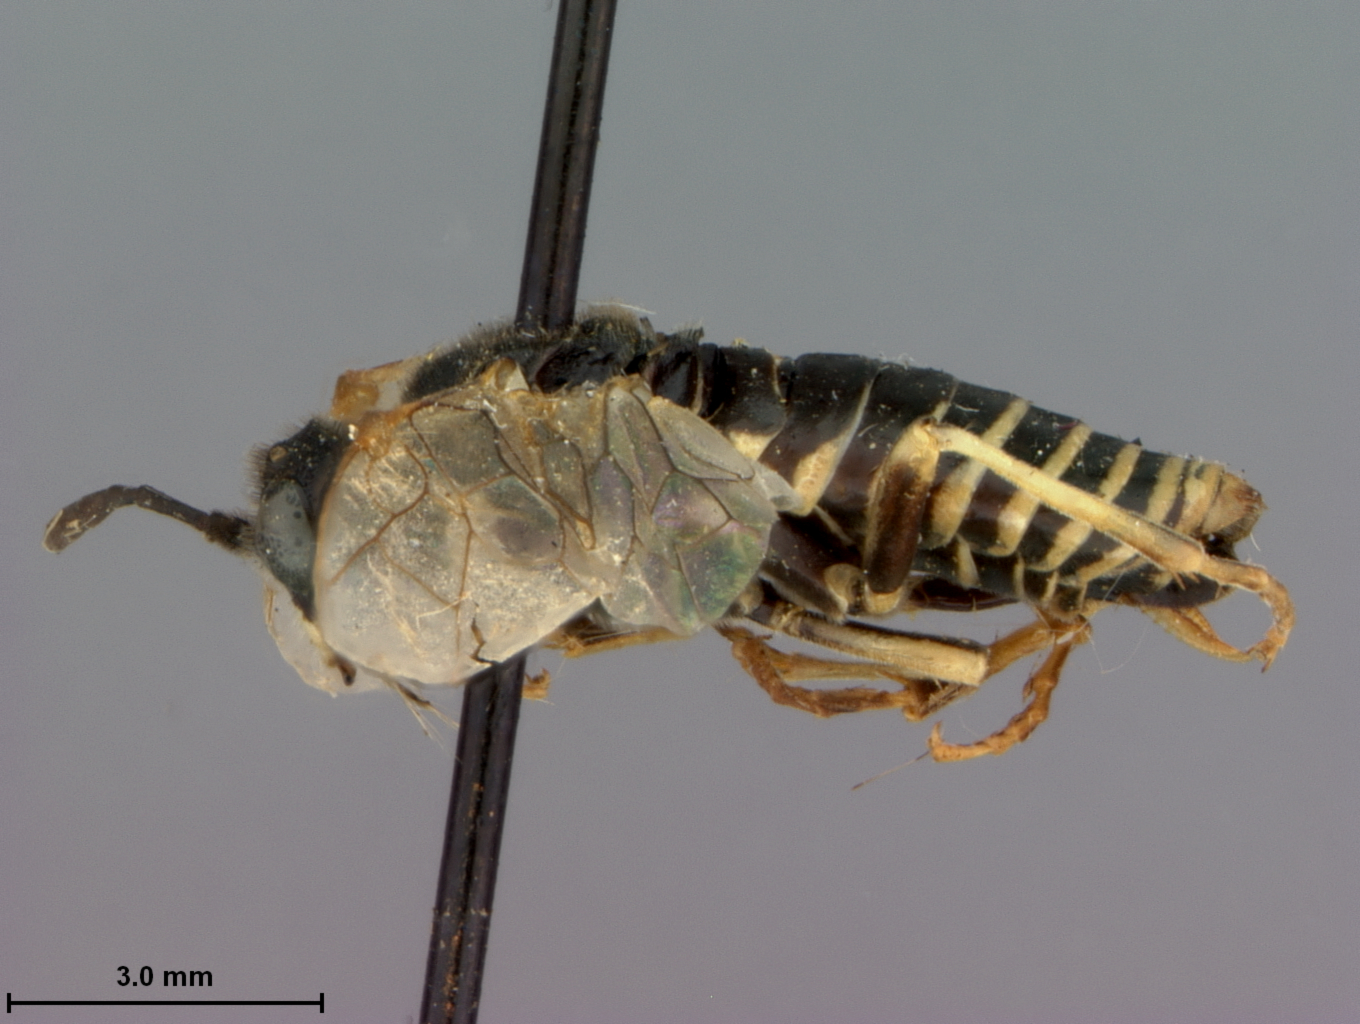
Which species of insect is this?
Tenthredo anomocerus
